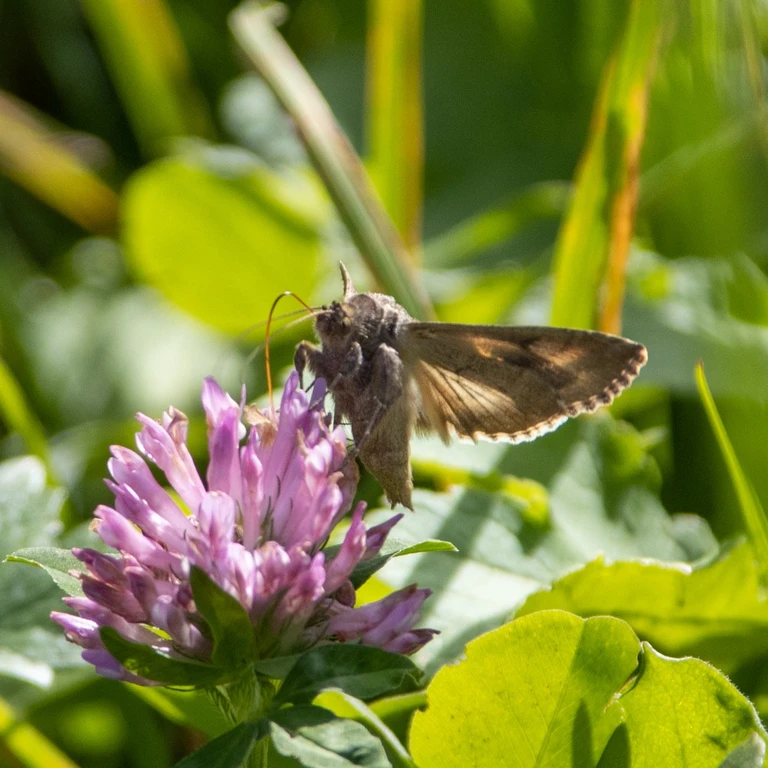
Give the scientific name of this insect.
Autographa gamma
